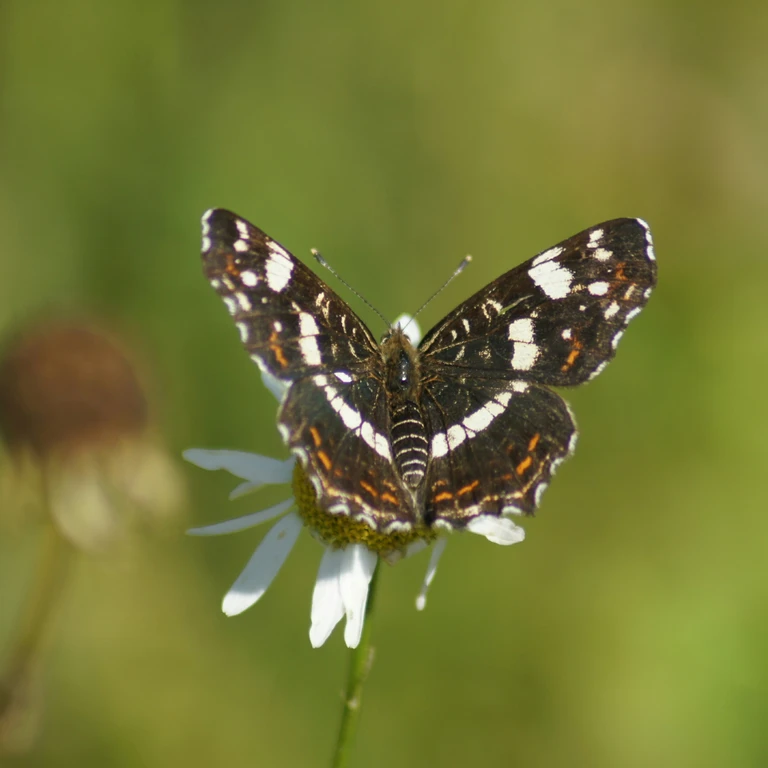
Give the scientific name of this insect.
Araschnia levana
